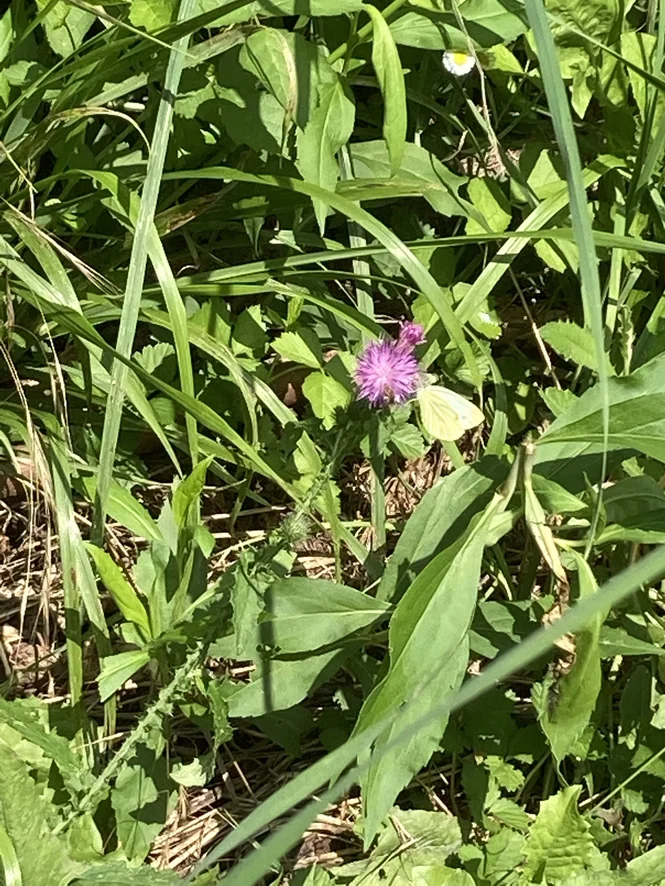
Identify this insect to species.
Pieris napi
